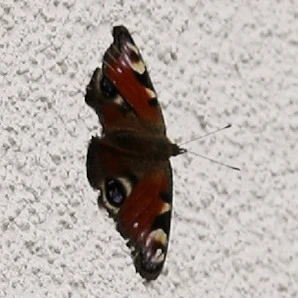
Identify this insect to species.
Aglais io
